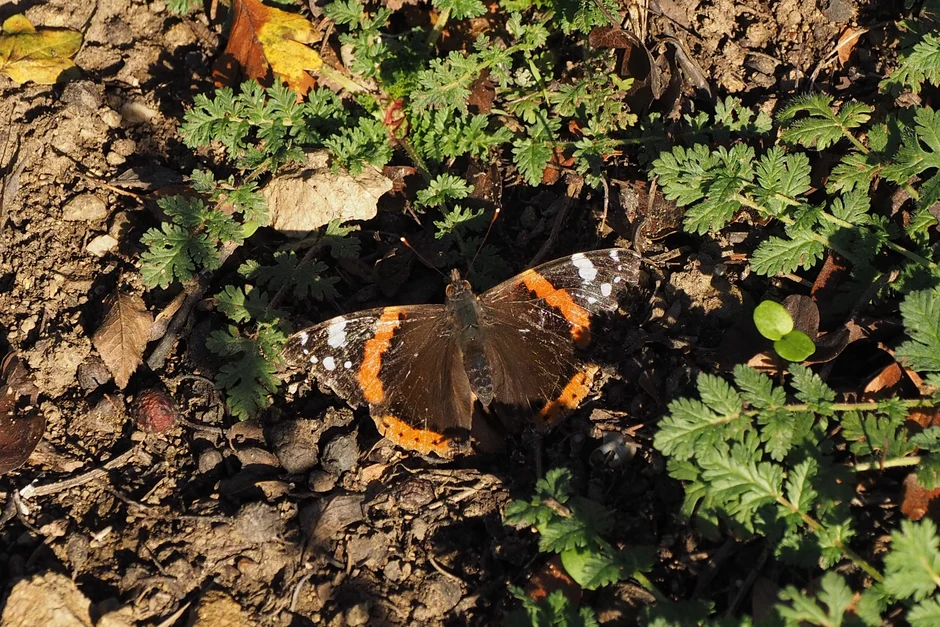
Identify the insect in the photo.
Vanessa atalanta
